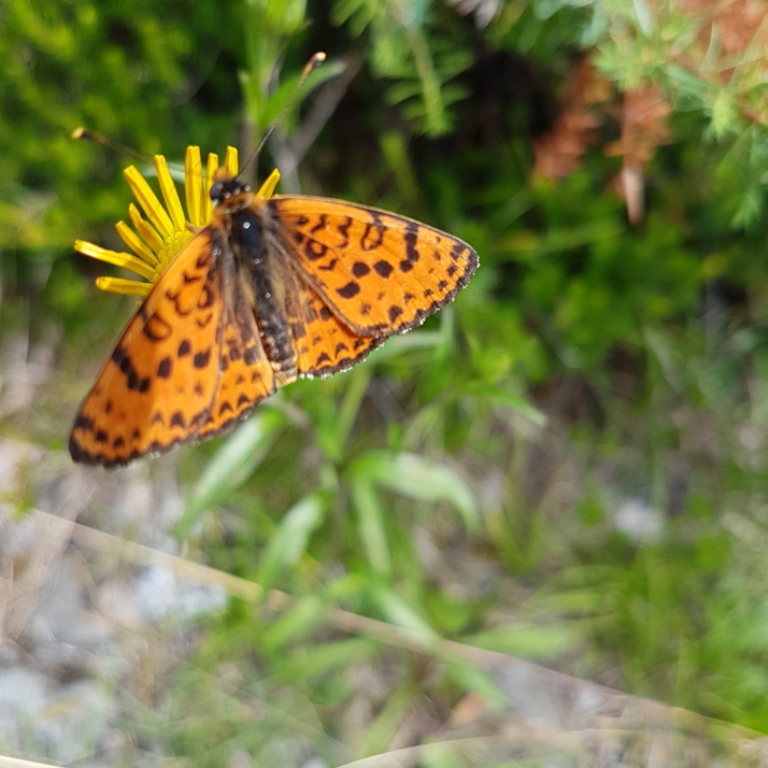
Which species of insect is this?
Melitaea didyma
